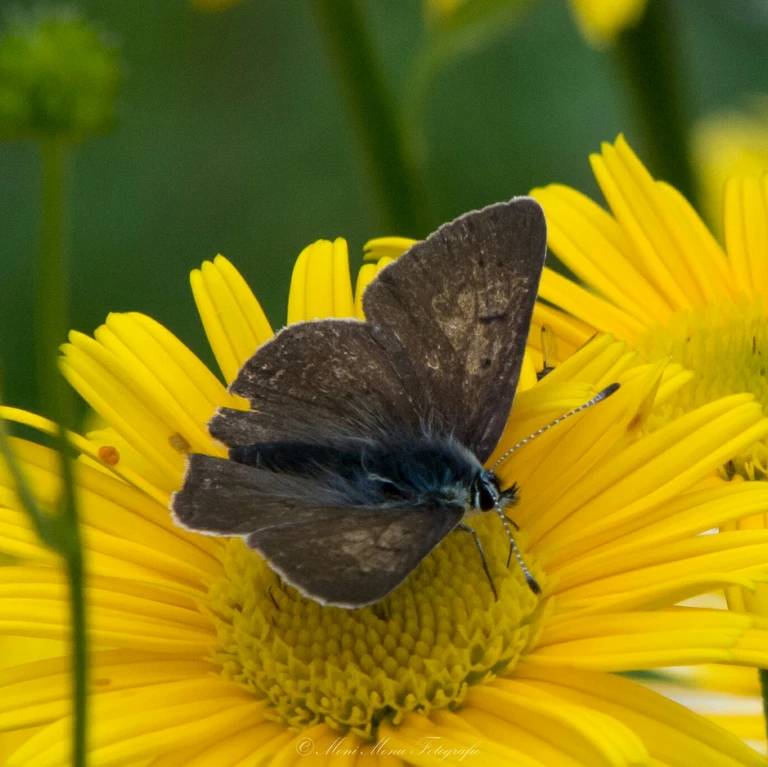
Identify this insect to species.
Lycaena tityrus (also Loweia tityrus)
